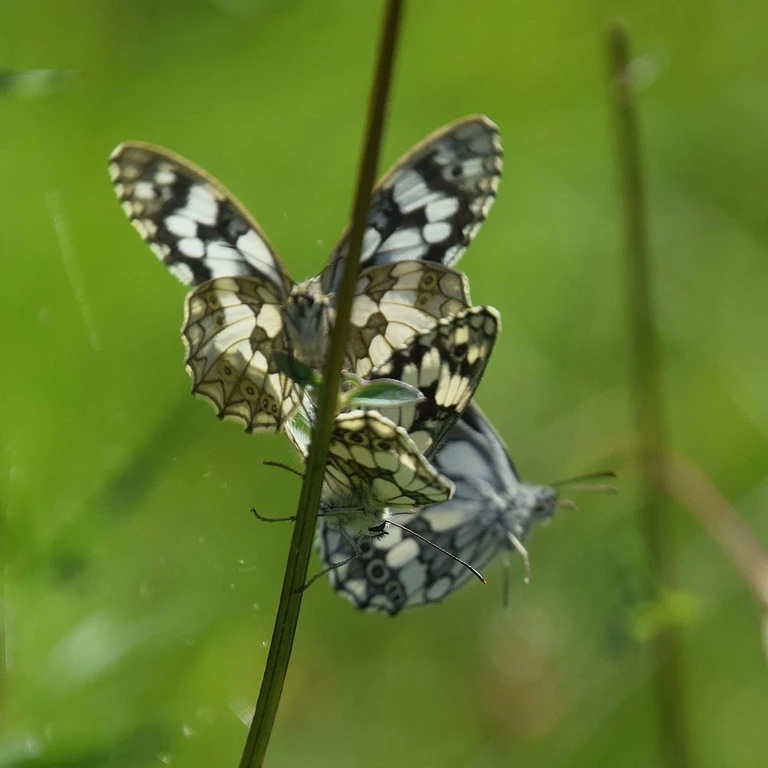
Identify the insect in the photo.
Melanargia galathea
